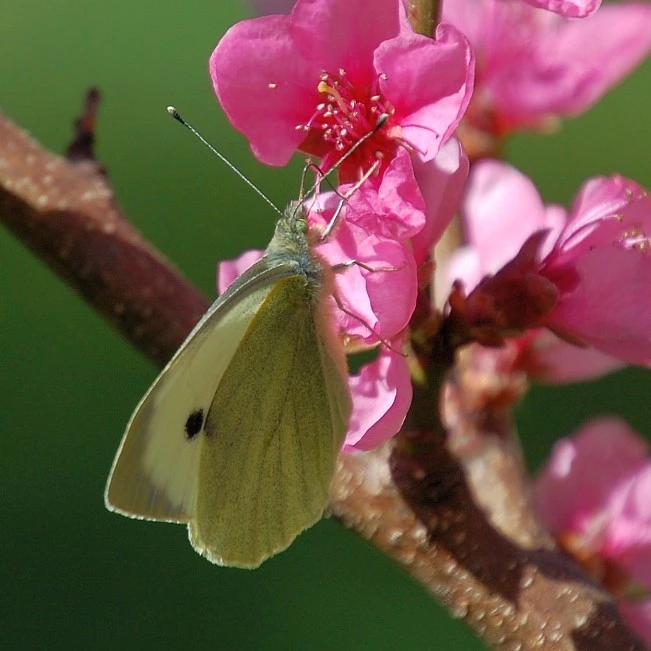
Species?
Pieris brassicae
